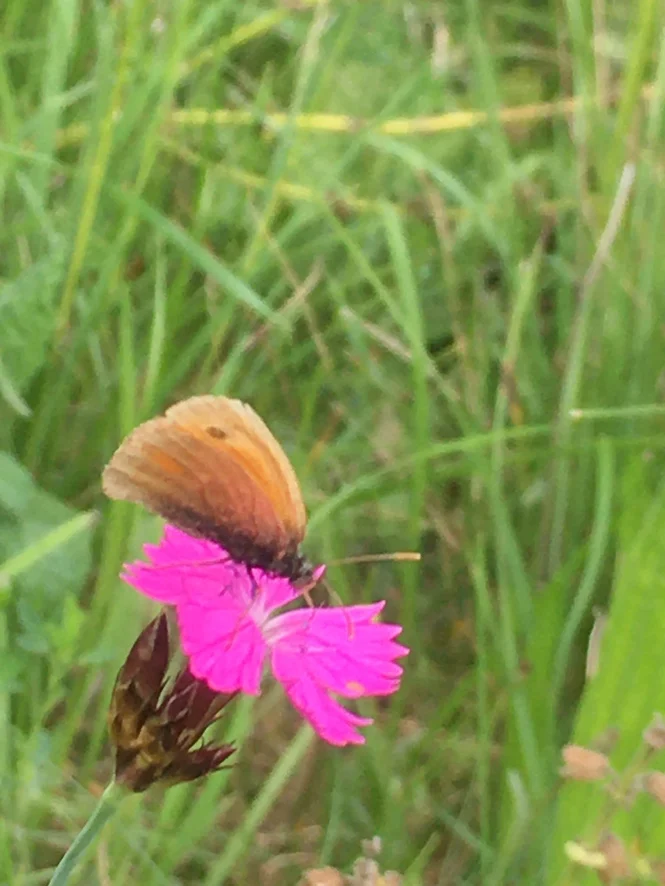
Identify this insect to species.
Coenonympha pamphilus
